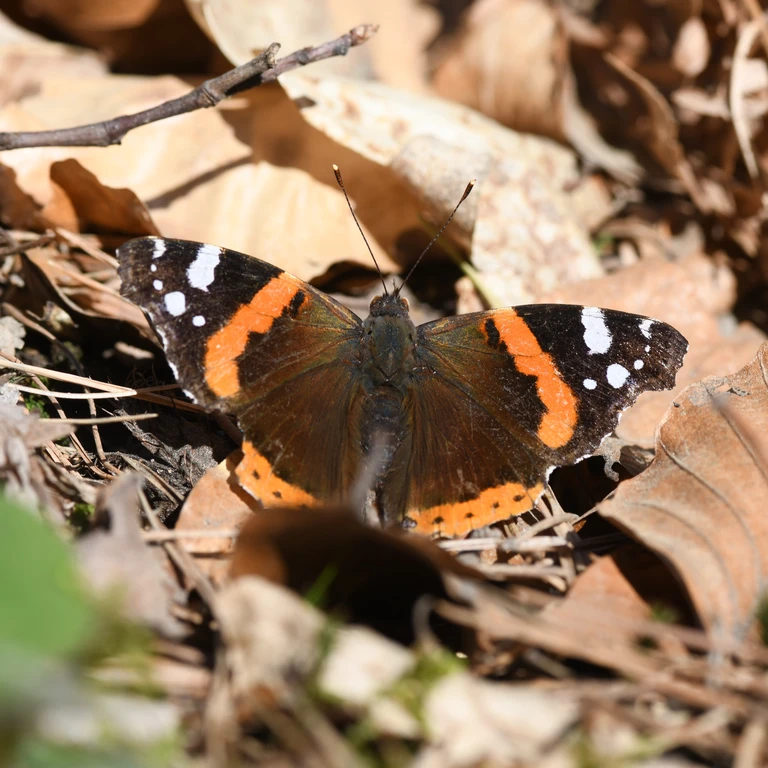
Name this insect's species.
Vanessa atalanta
